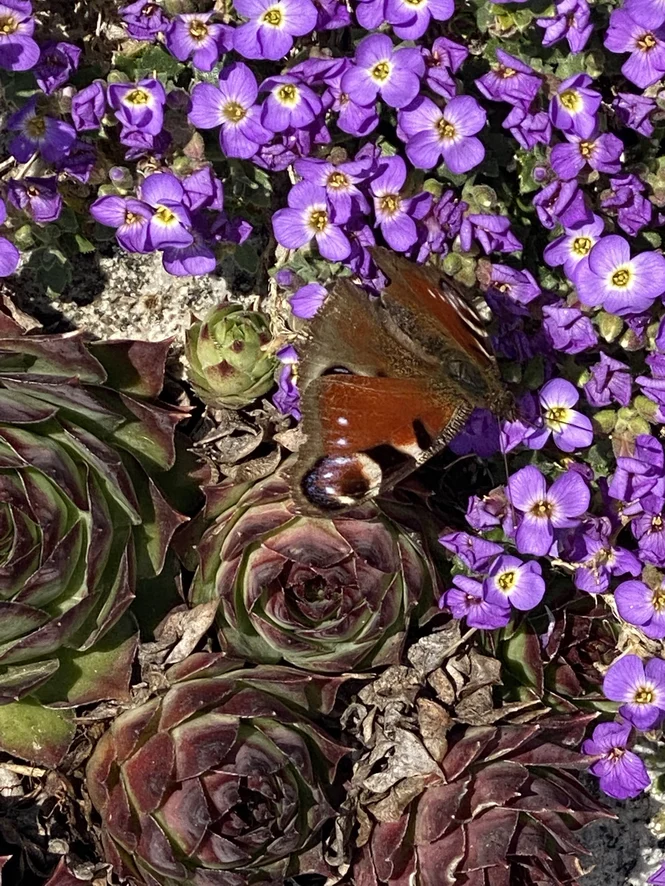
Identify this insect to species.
Aglais io
